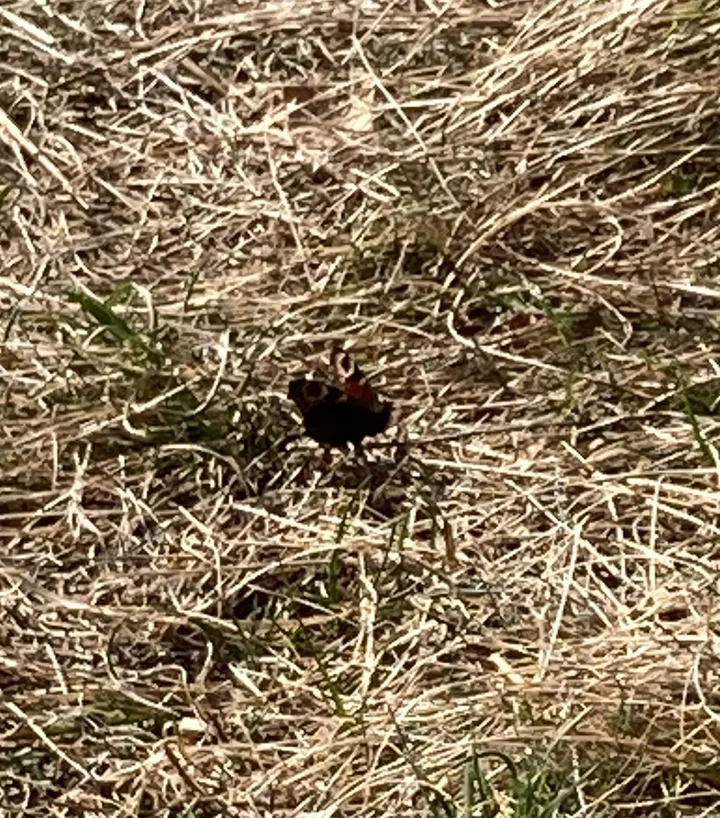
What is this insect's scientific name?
Aglais io
